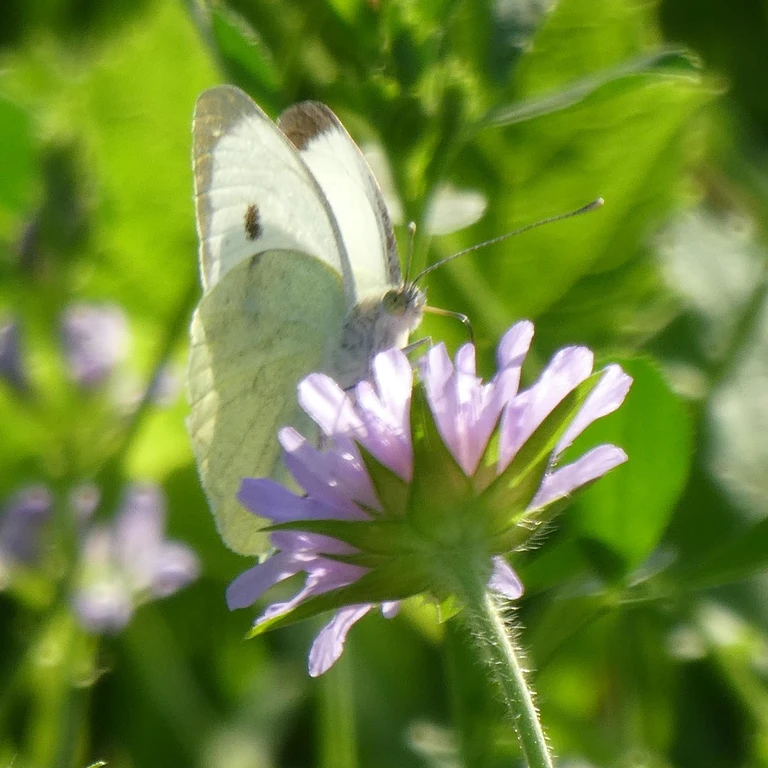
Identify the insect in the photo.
Pieris brassicae
